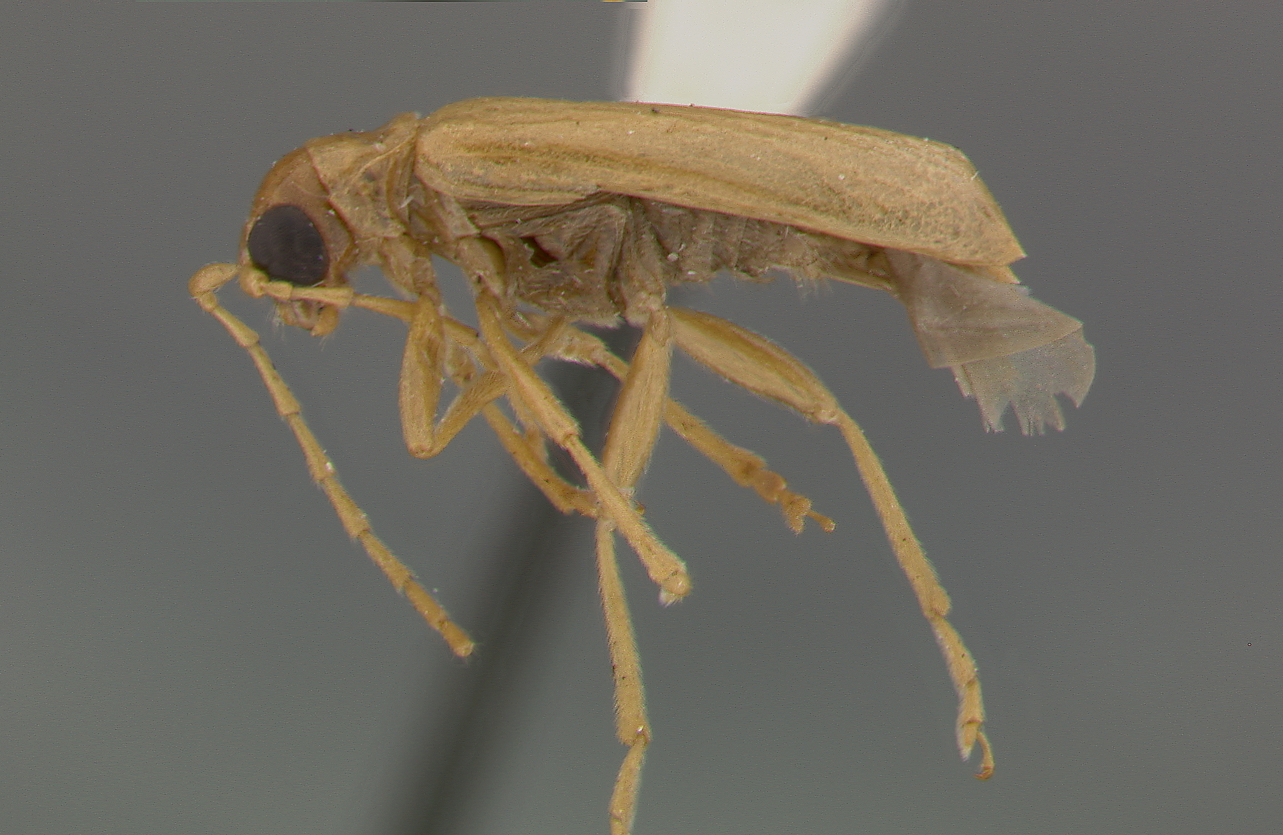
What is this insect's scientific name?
Haplosomoides egena
